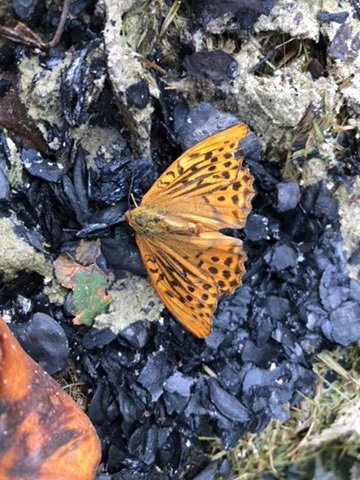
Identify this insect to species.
Argynnis paphia
